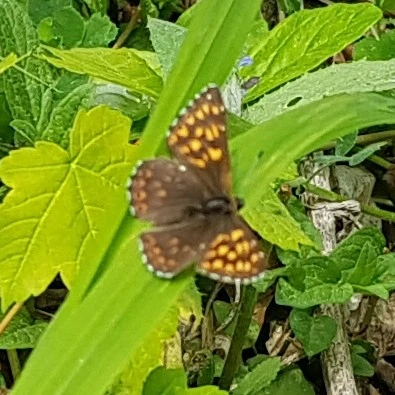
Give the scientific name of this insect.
Hamearis lucina
